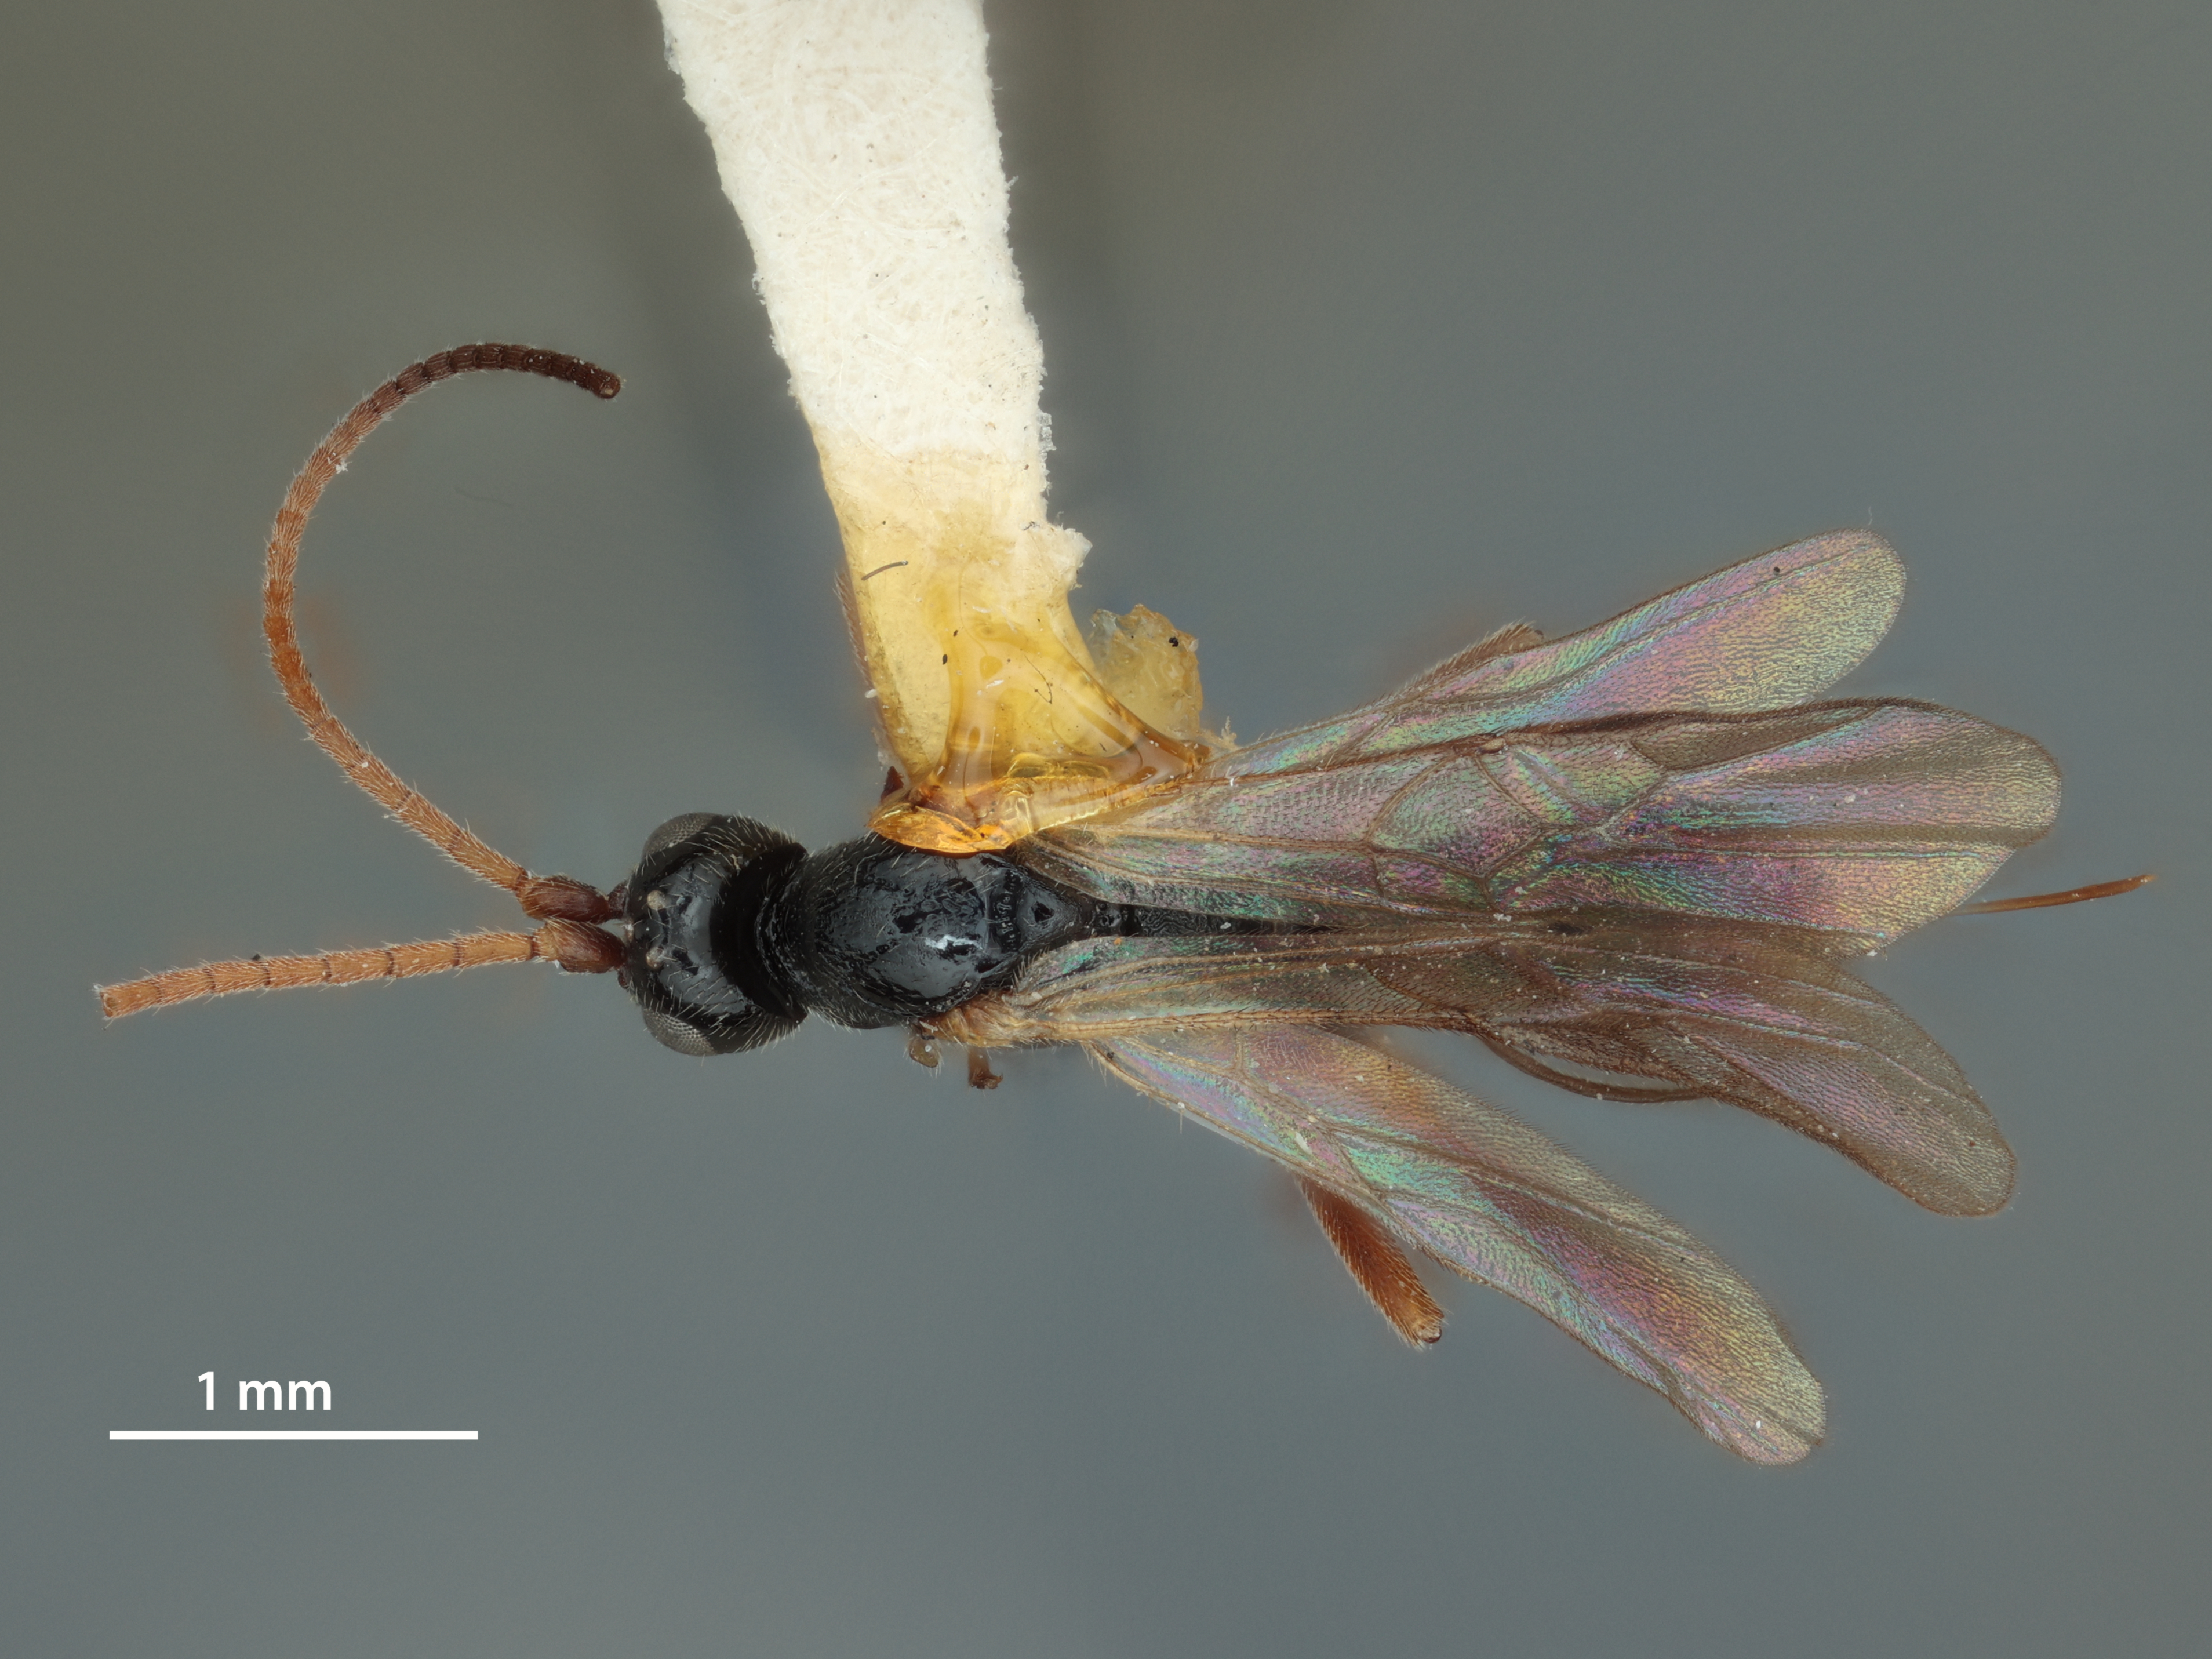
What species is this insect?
Orgilus conflictanae
